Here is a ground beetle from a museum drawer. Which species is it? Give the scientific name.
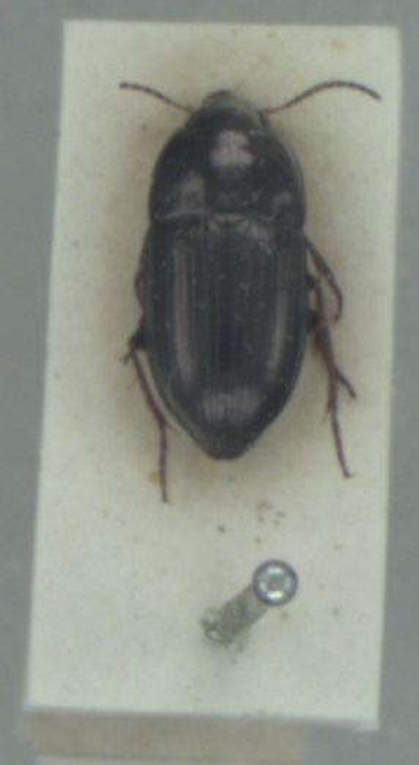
Amara communis
